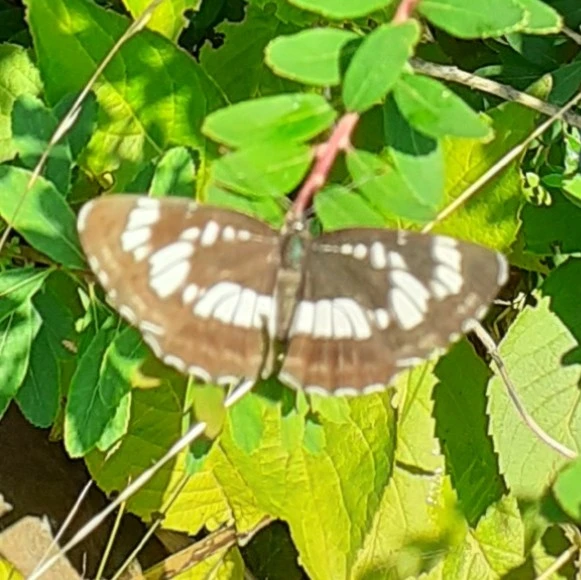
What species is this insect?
Neptis rivularis
